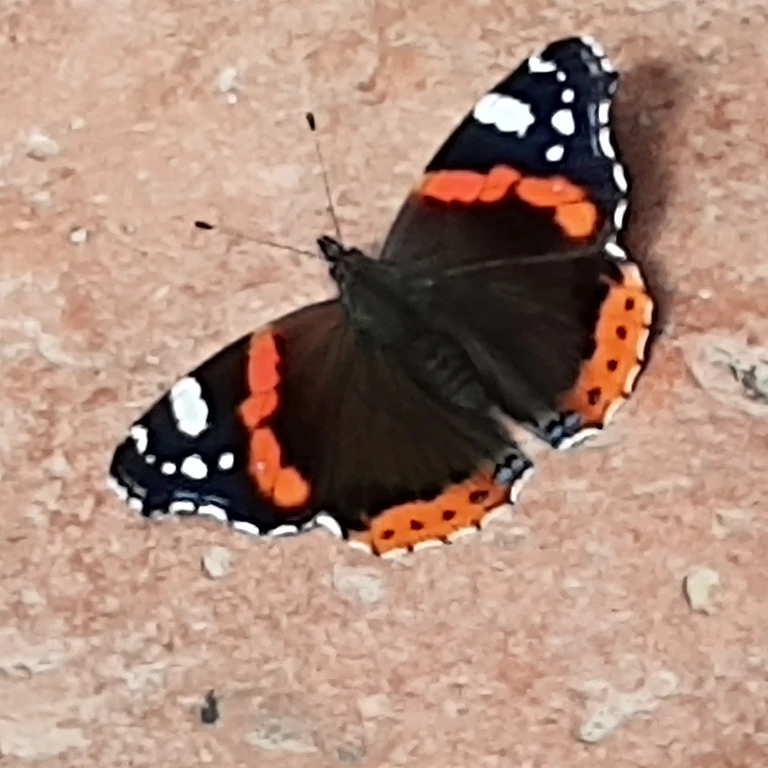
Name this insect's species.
Vanessa atalanta
